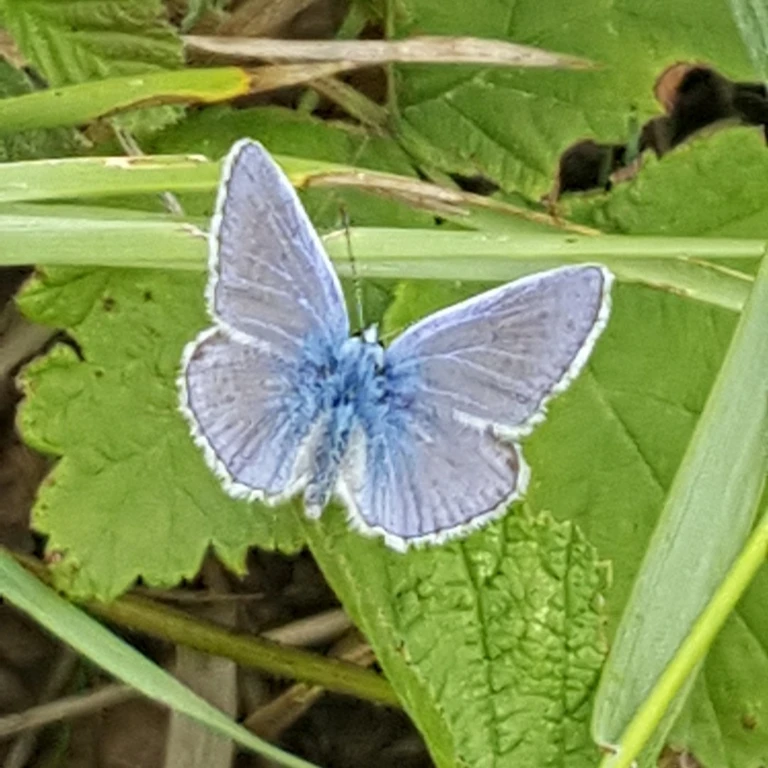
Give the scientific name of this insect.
Polyommatus icarus
